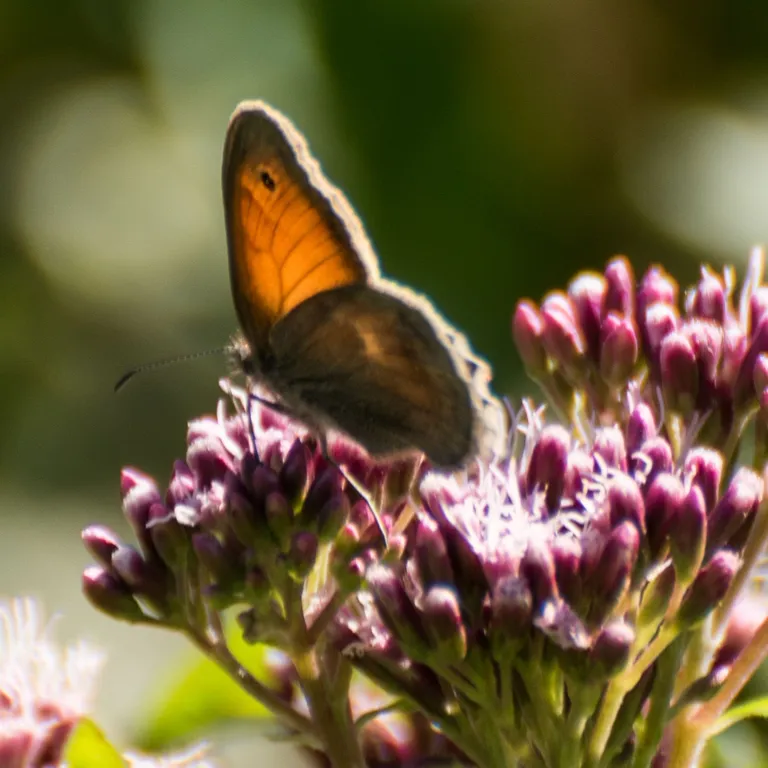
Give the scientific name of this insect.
Coenonympha pamphilus
